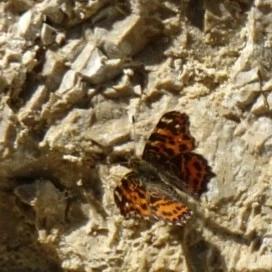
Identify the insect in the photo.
Araschnia levana
